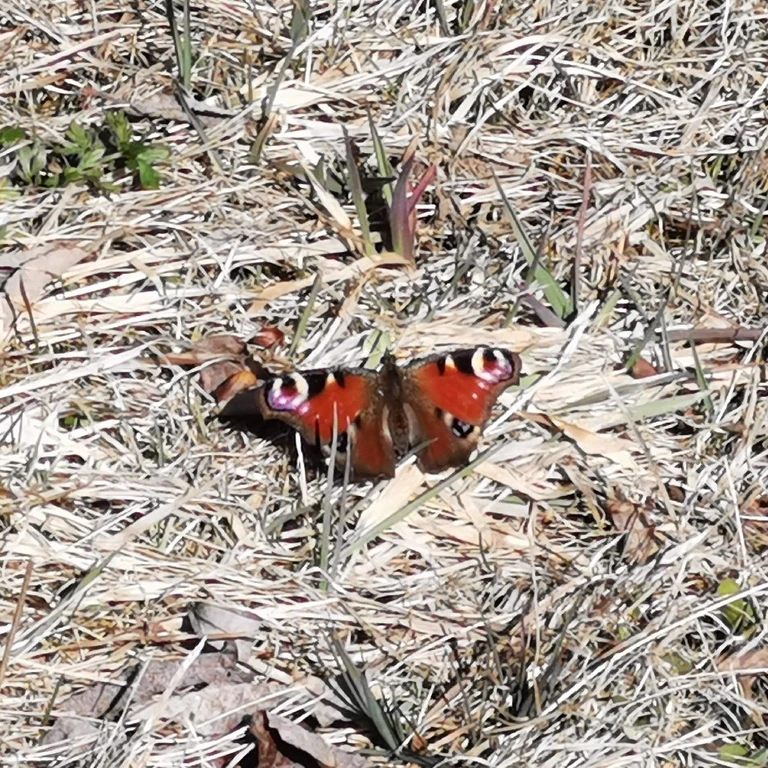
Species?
Aglais io
